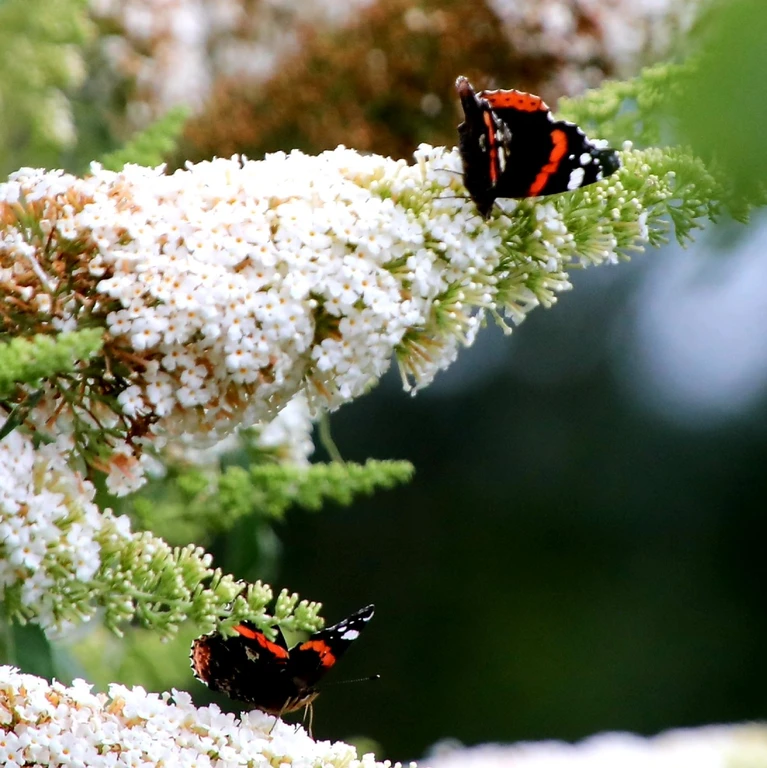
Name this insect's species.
Vanessa atalanta
